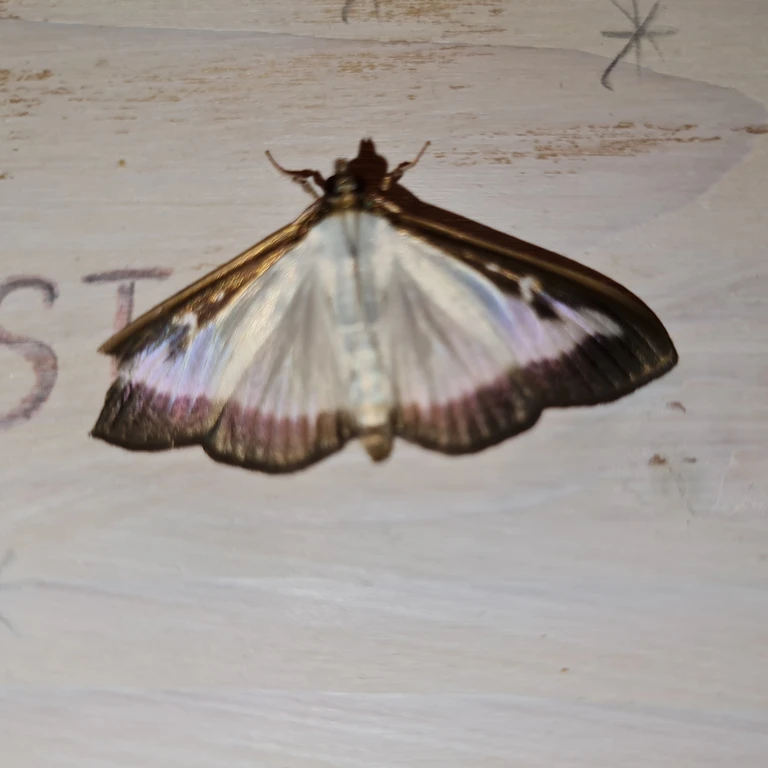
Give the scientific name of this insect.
Cydalima perspectalis
